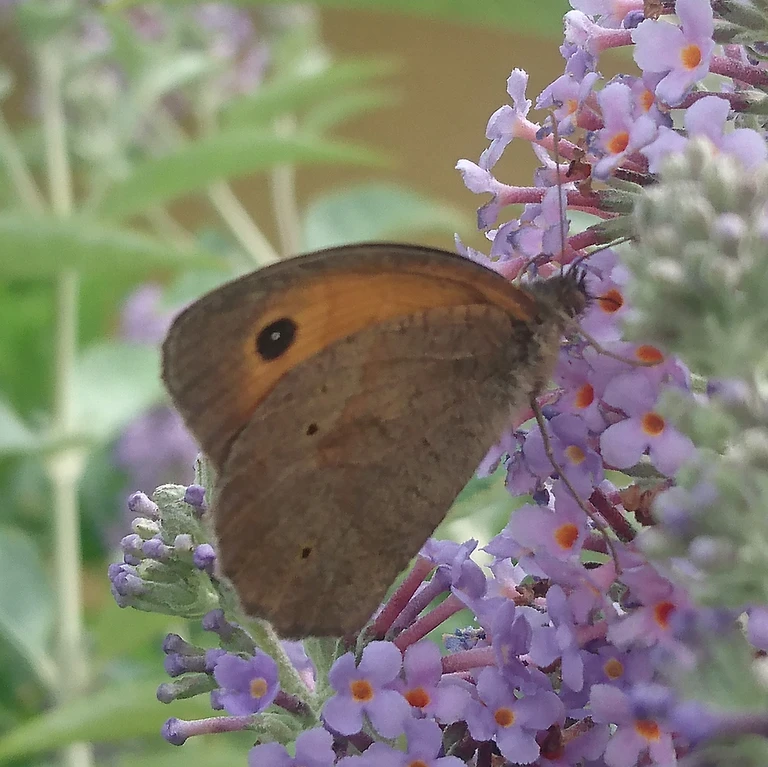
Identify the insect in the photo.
Maniola jurtina
